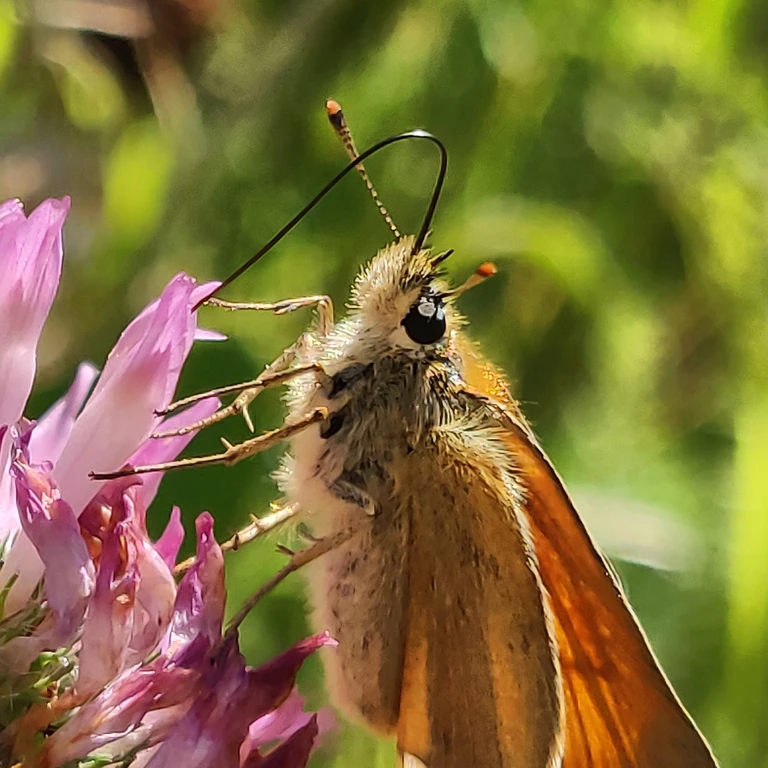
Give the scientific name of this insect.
Thymelicus sylvestris
